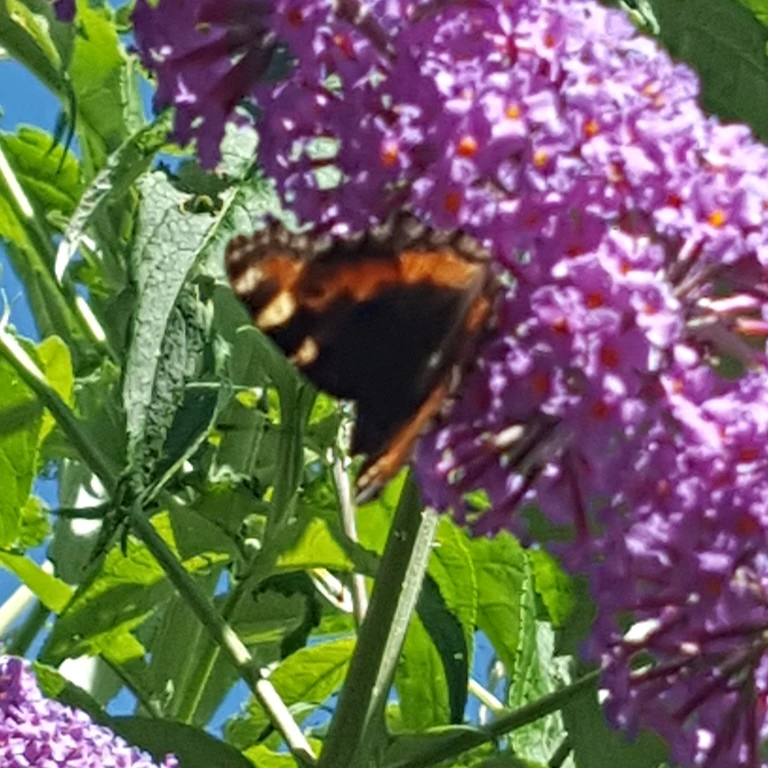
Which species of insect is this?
Aglais urticae
